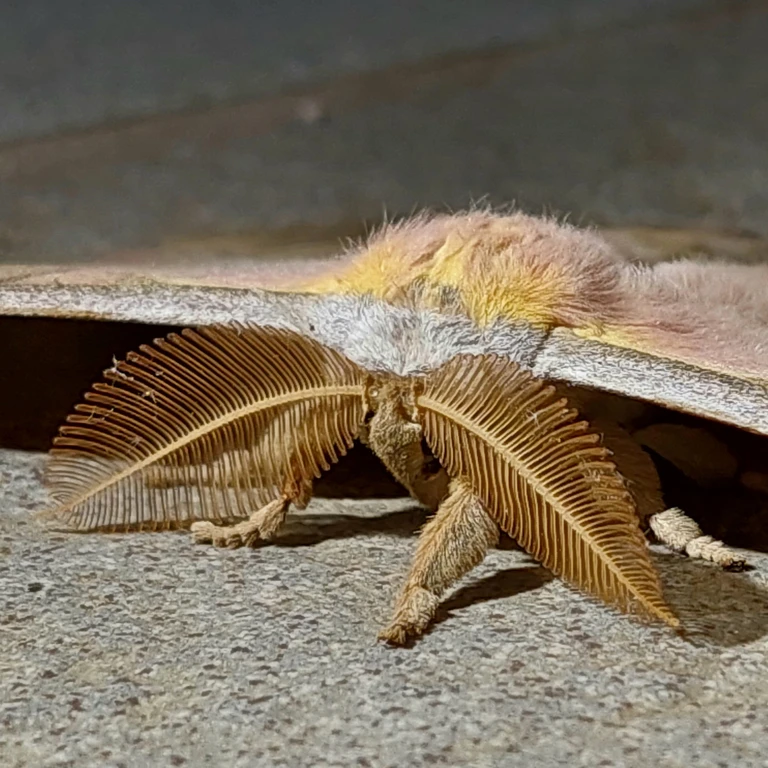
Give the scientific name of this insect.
Antheraea yamamai
